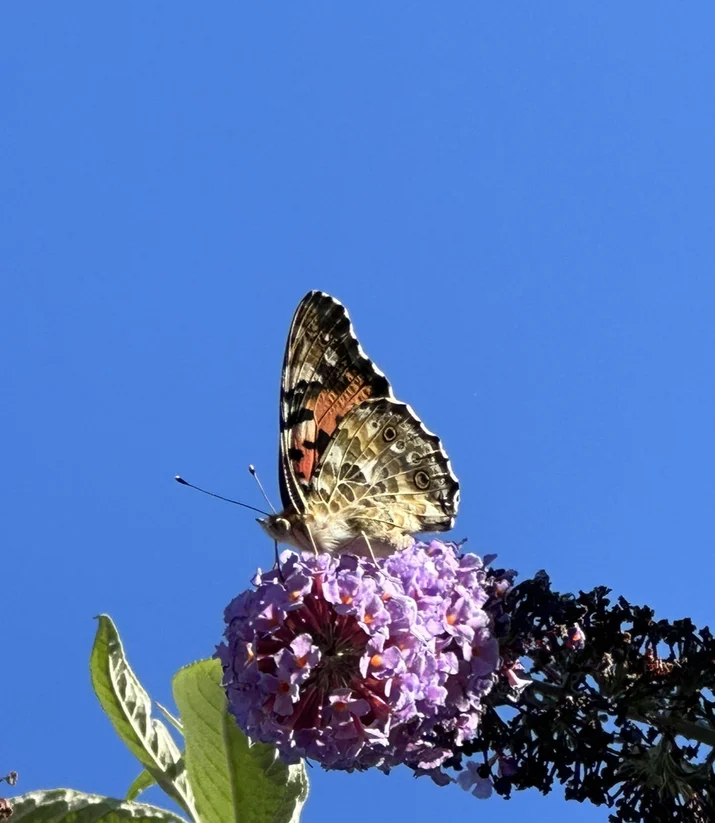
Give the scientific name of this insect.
Vanessa cardui
